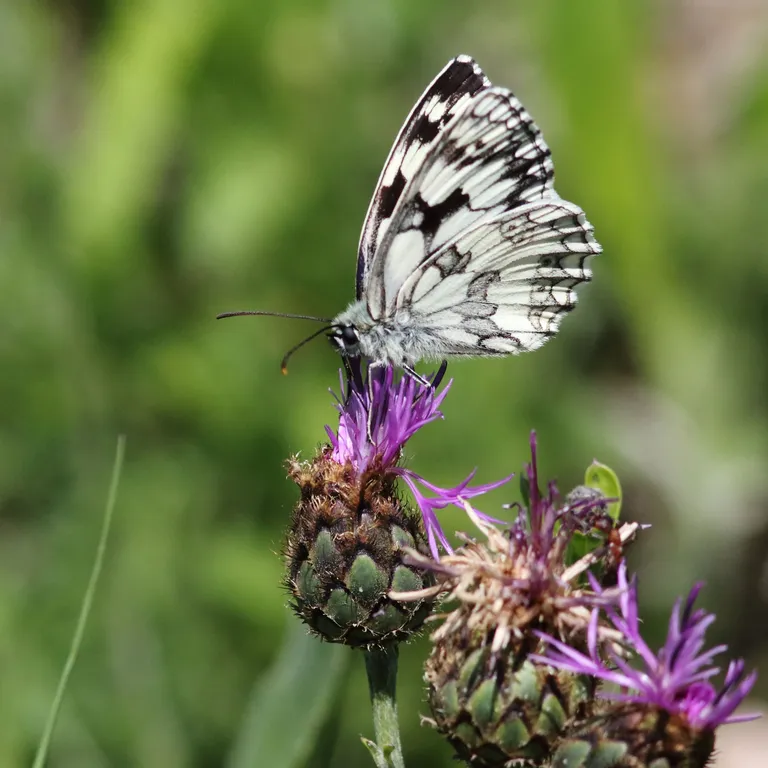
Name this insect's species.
Melanargia galathea
